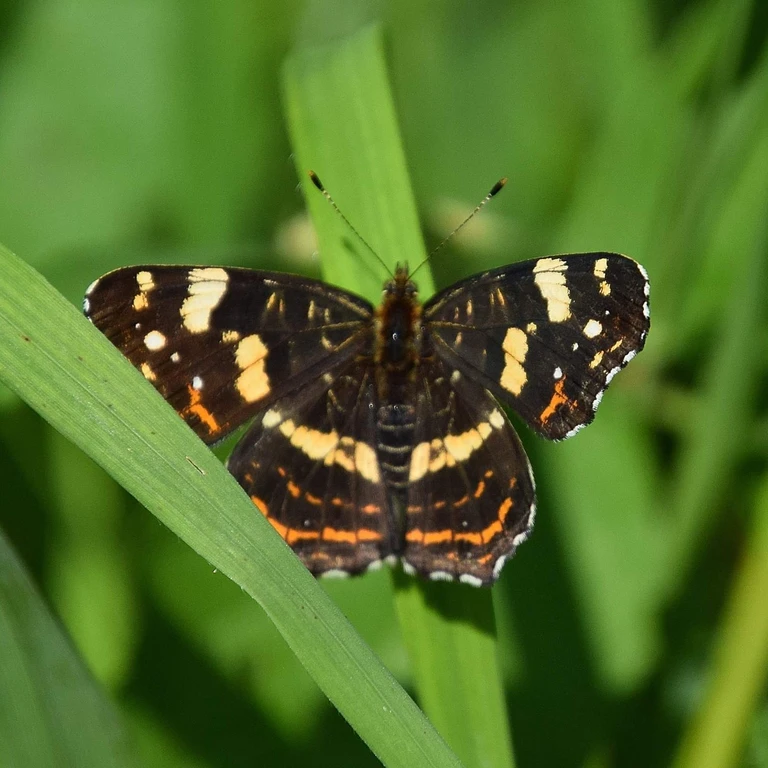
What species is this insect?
Araschnia levana
